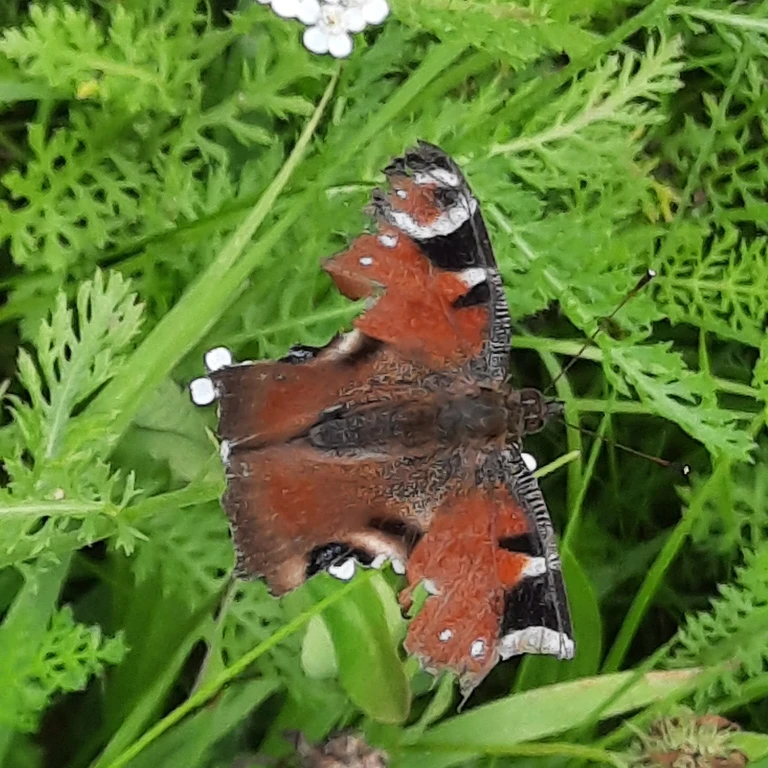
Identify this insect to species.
Aglais io
